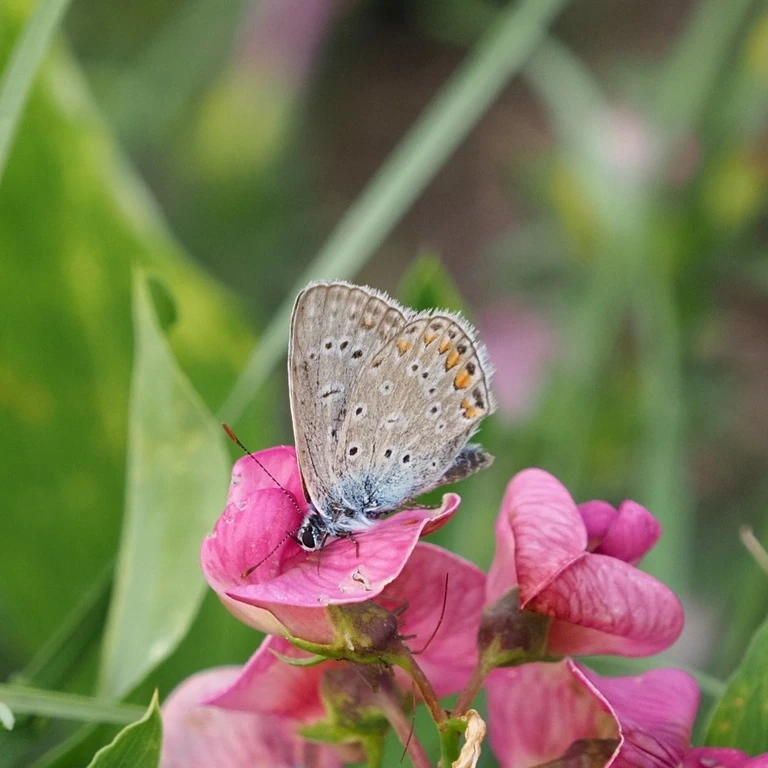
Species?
Polyommatus icarus
